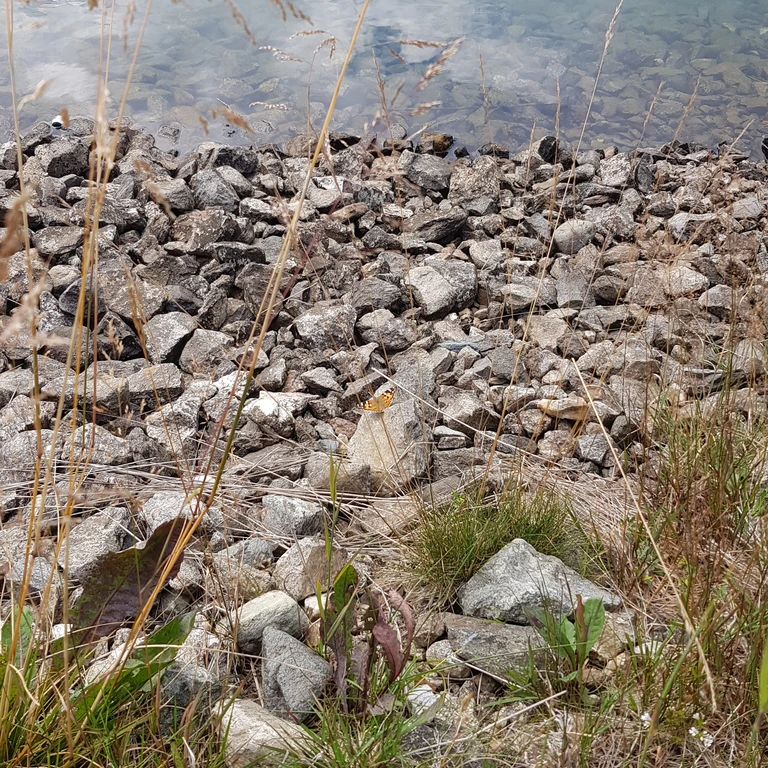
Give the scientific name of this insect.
Vanessa cardui
